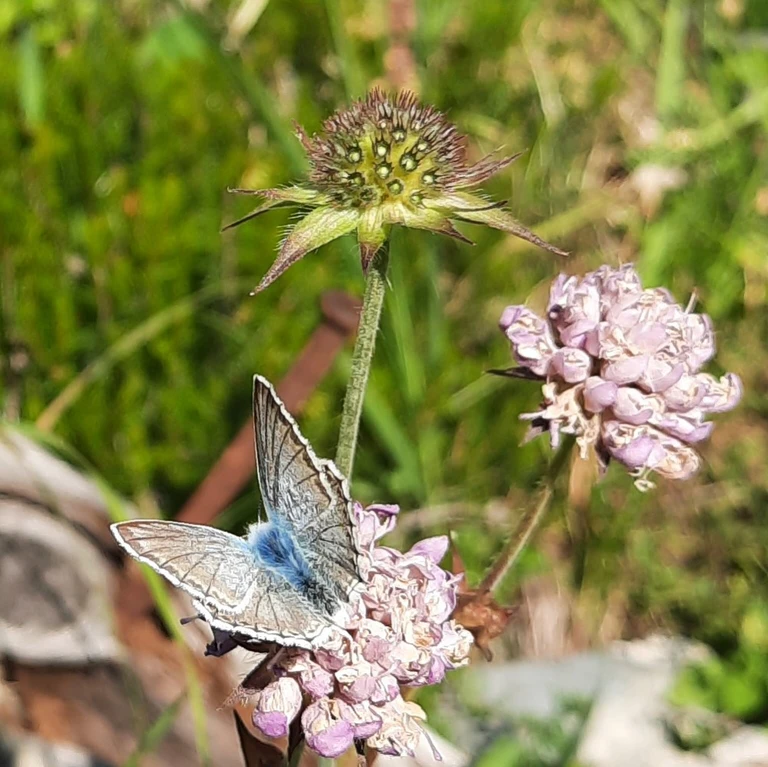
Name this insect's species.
Lysandra coridon
